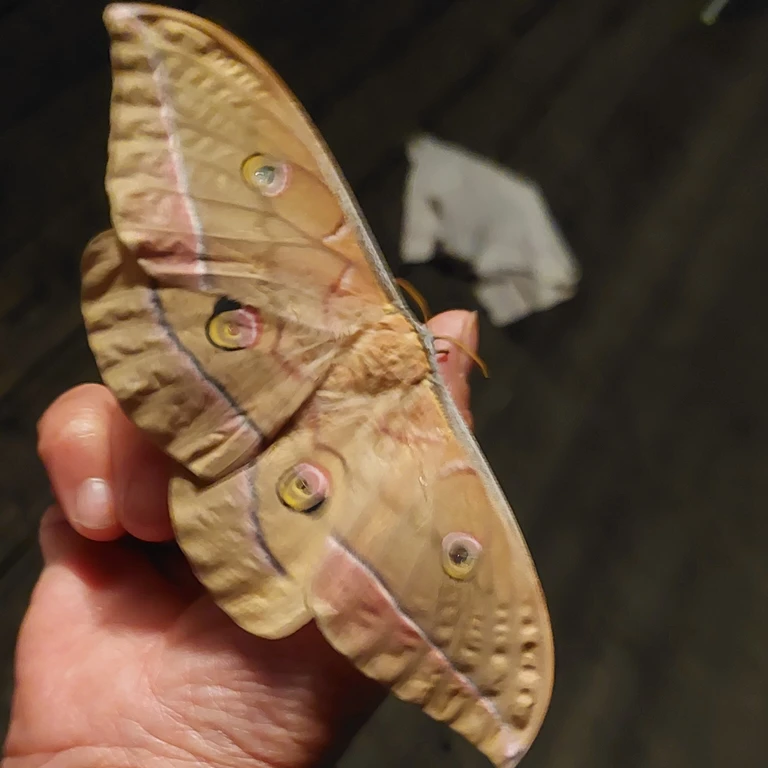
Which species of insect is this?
Antheraea yamamai
